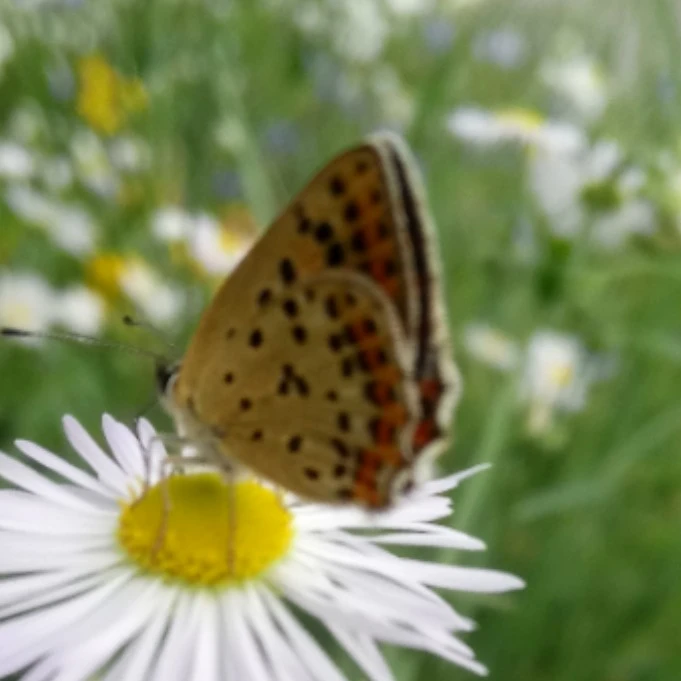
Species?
Lycaena tityrus (also Loweia tityrus)
